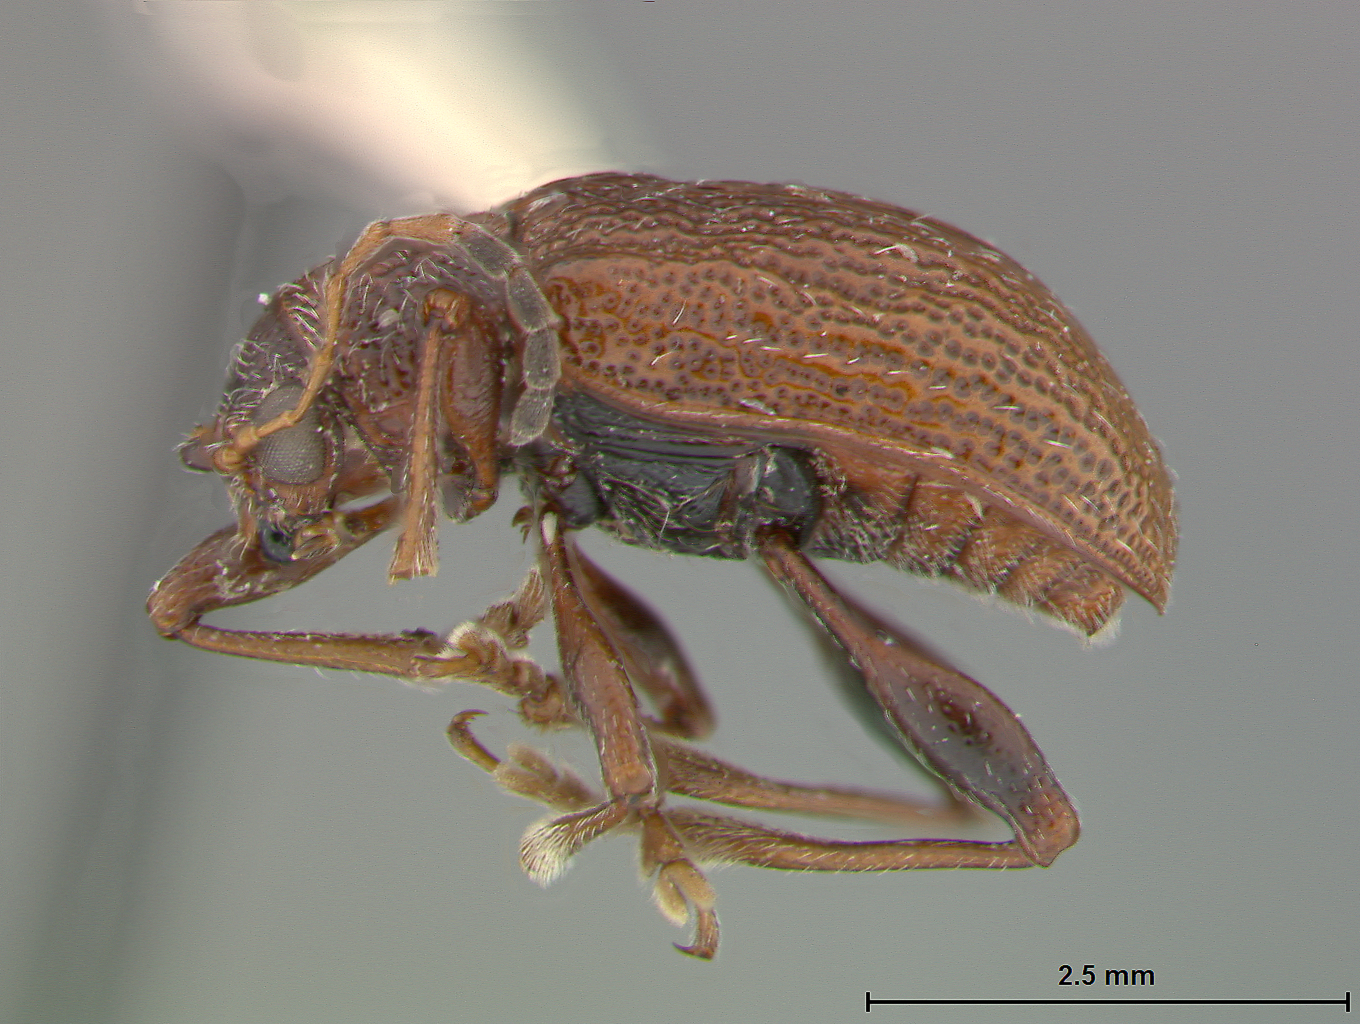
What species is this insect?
Pseudaoria rufa
